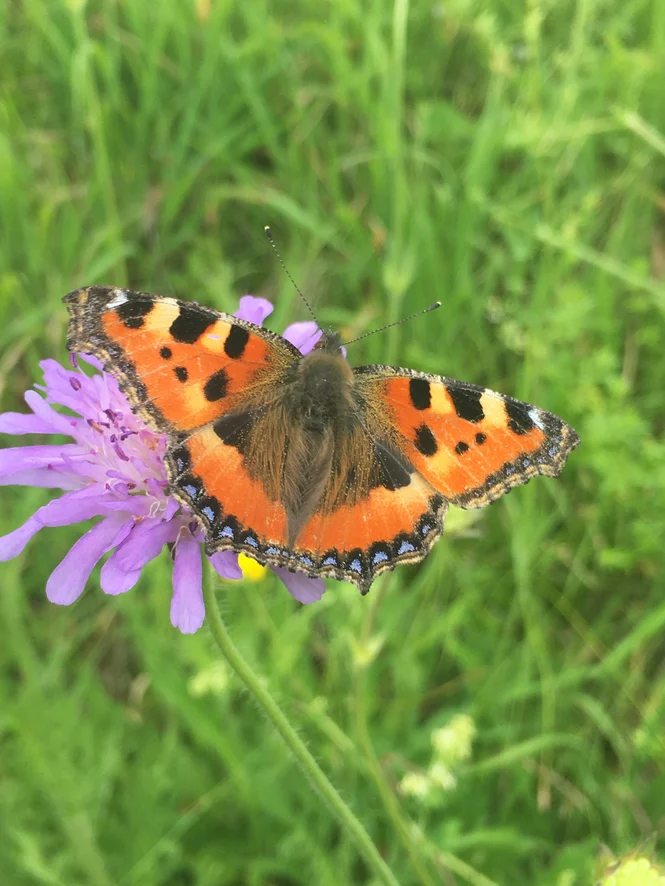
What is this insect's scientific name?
Aglais urticae
